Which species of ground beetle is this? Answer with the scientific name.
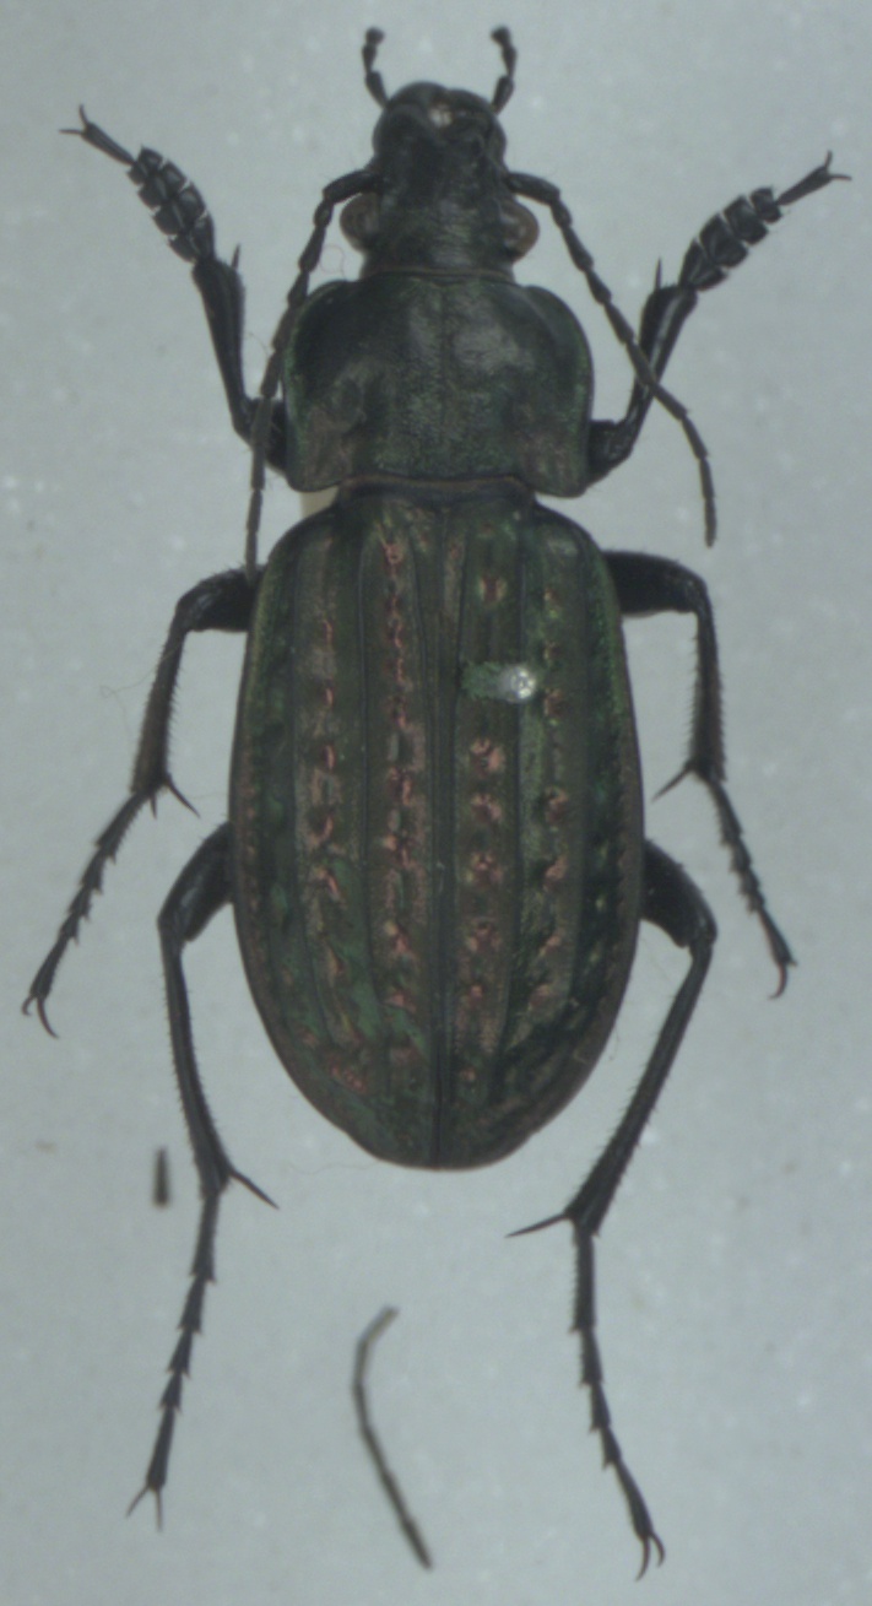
Carabus clatratus
